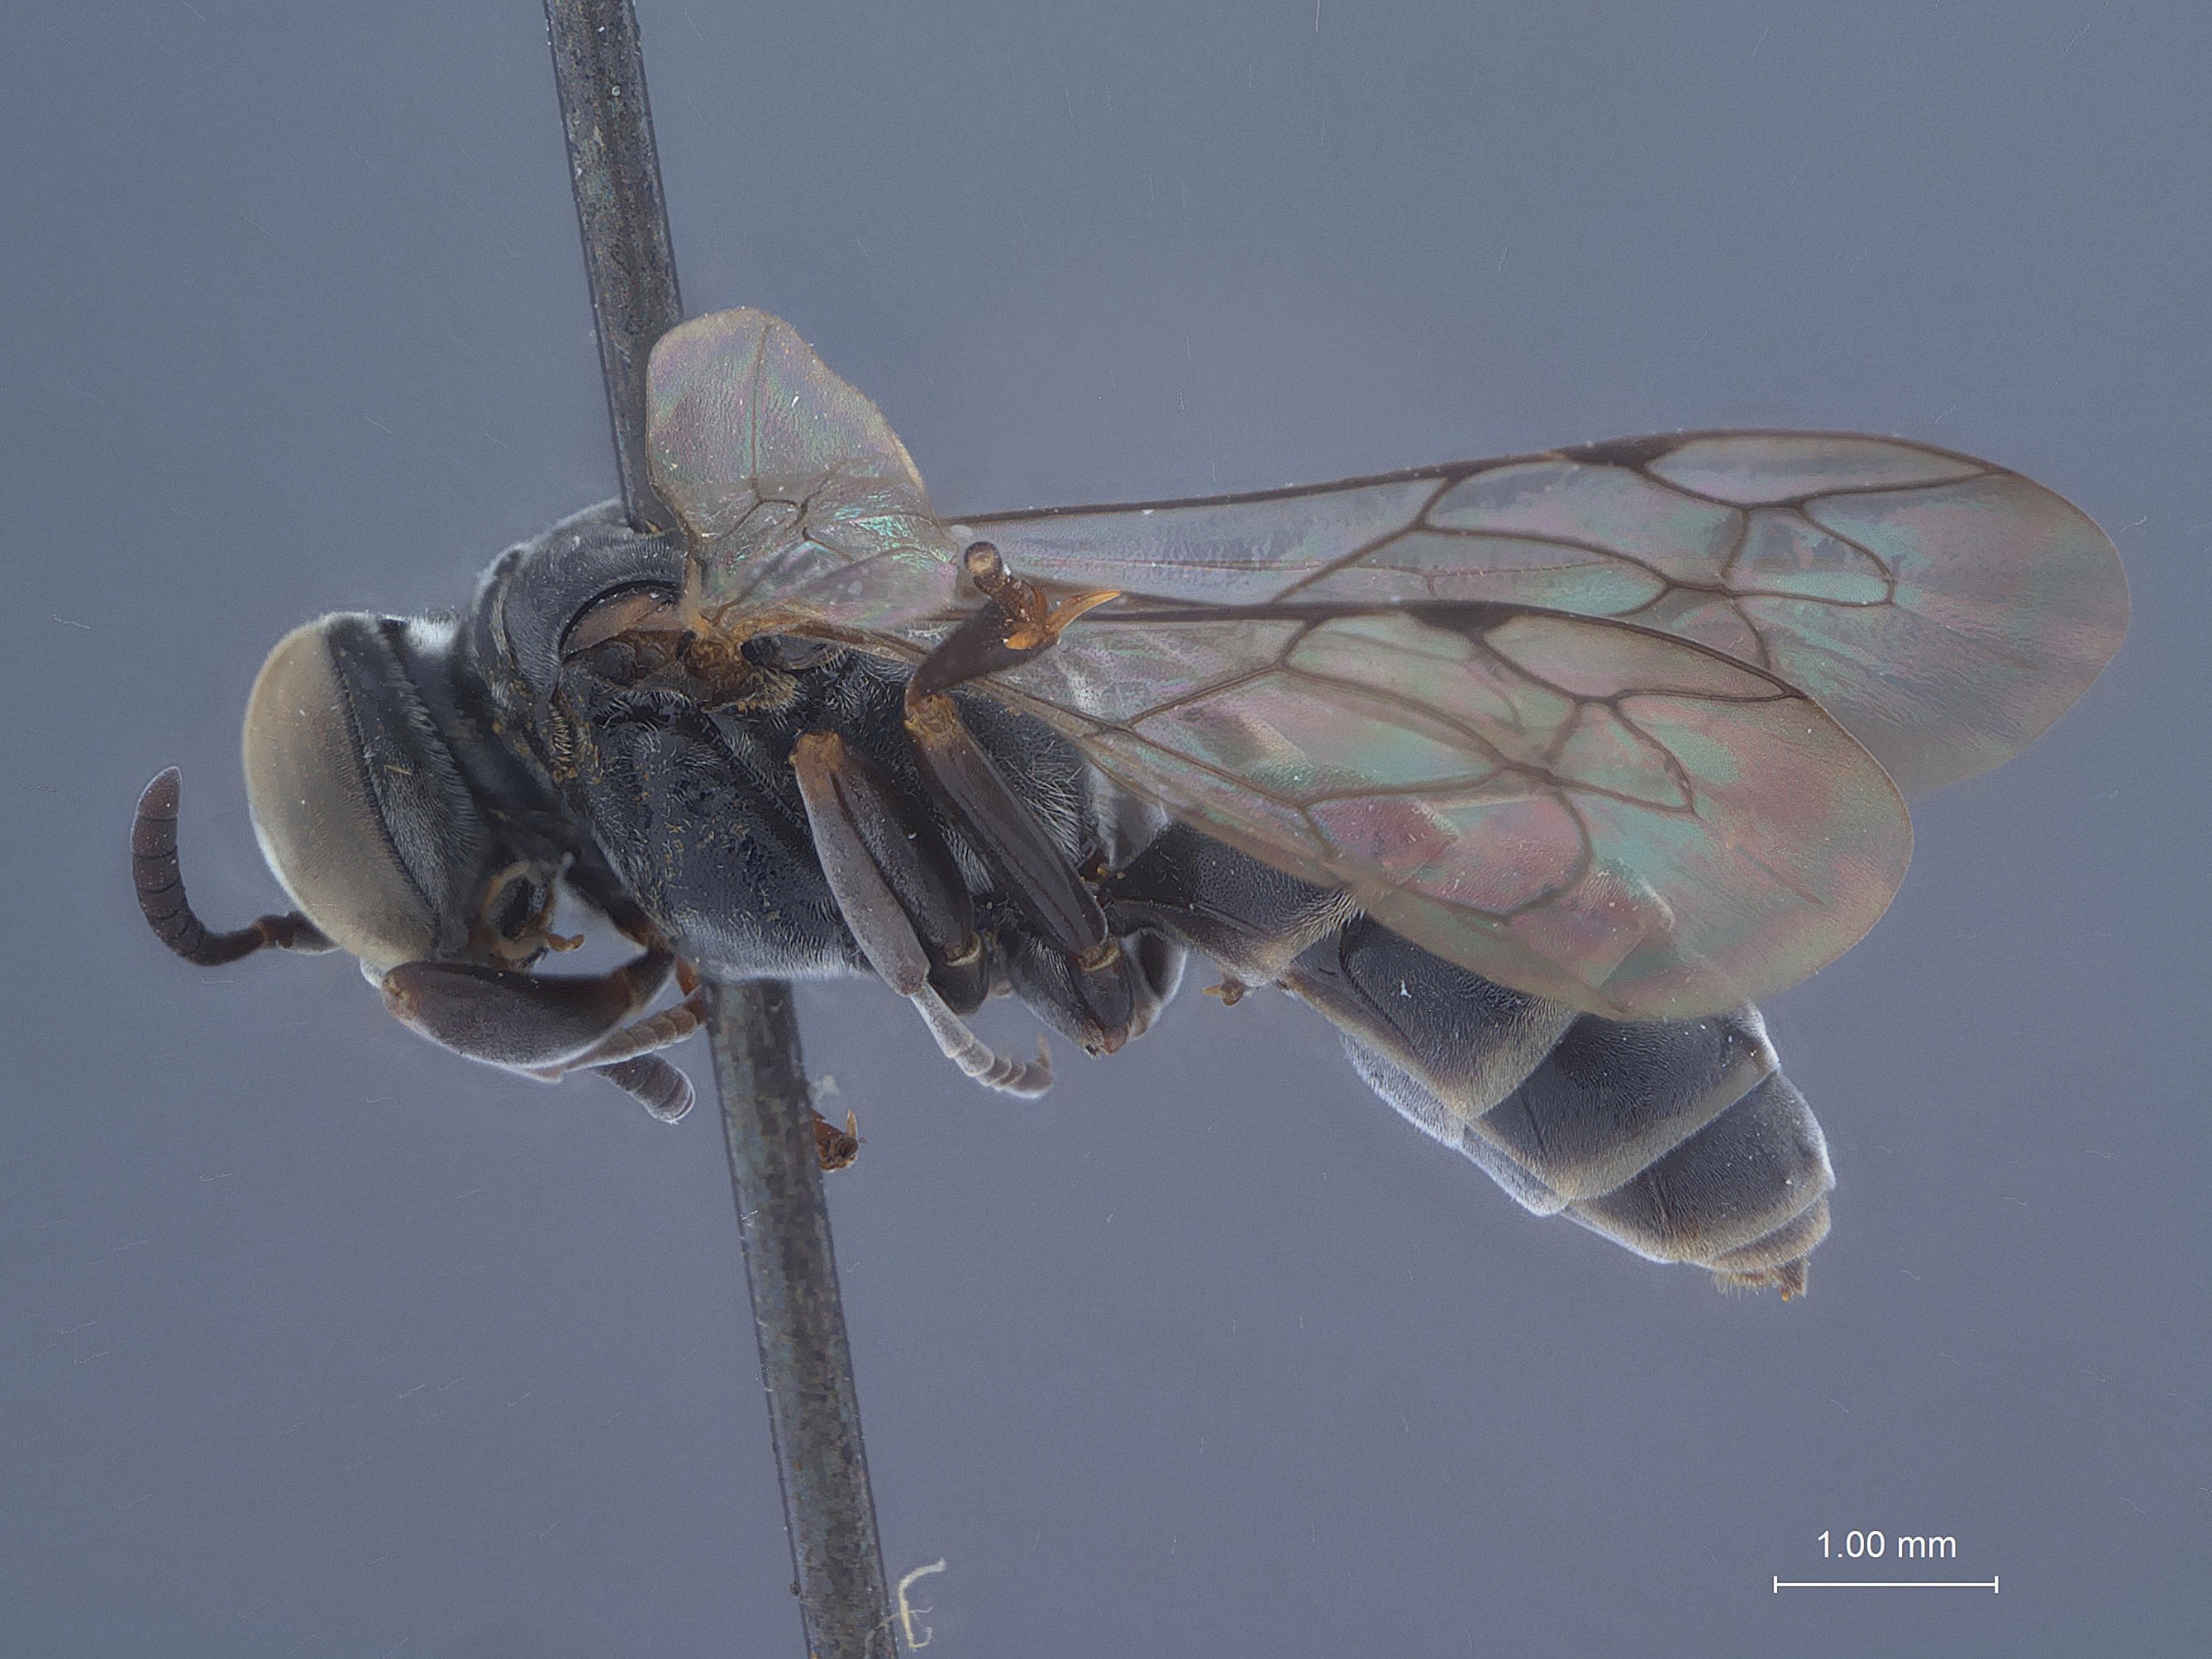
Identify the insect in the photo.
Pison ningyuenfuense
